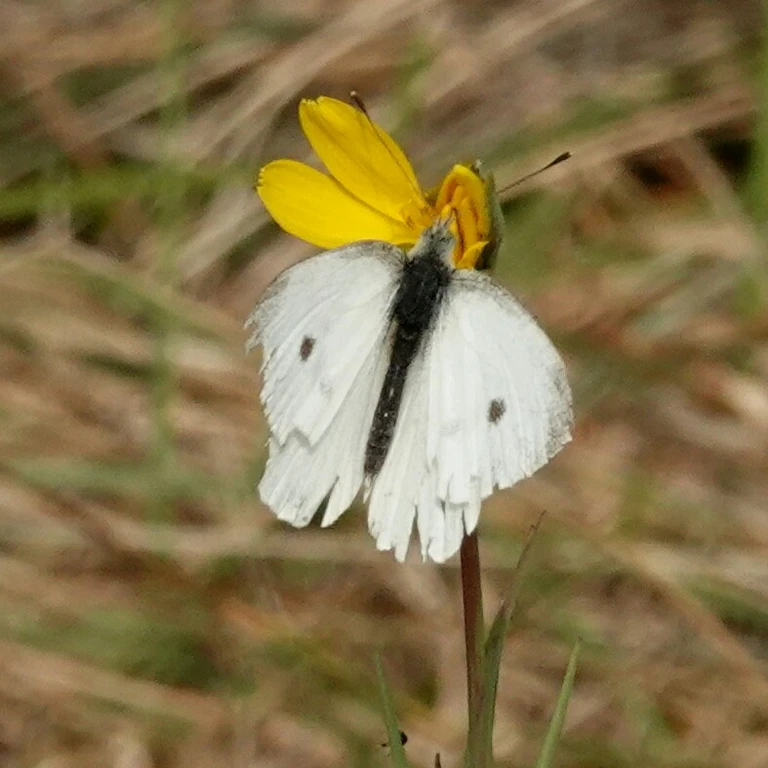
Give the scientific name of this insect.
Pieris rapae
